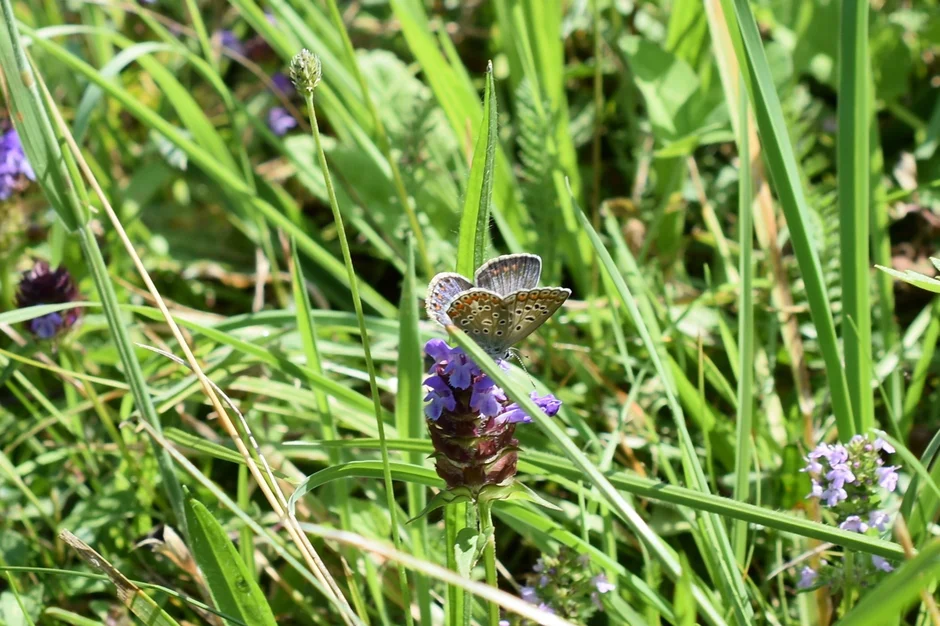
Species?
Polyommatus icarus
